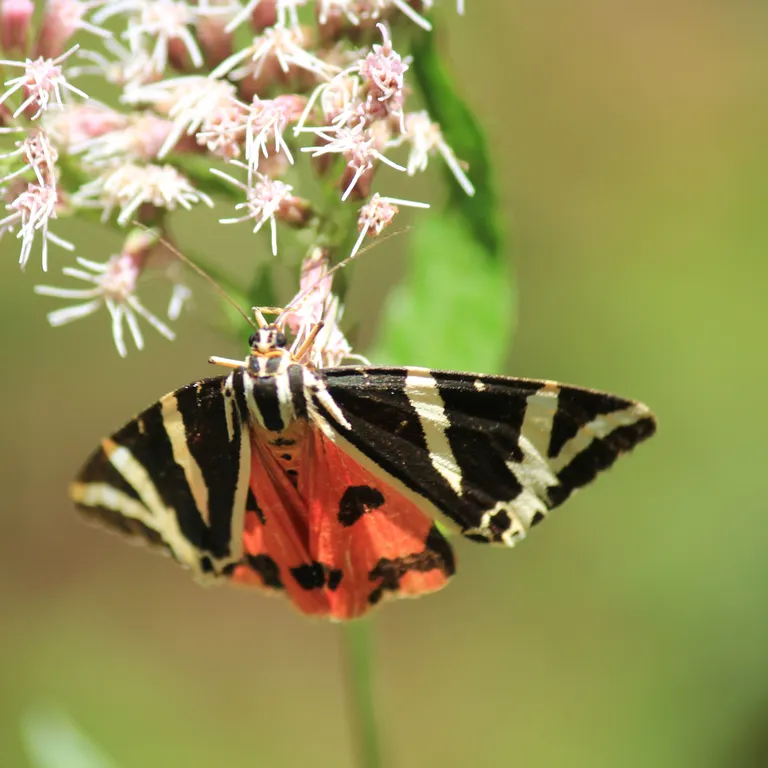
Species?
Euplagia quadripunctaria
